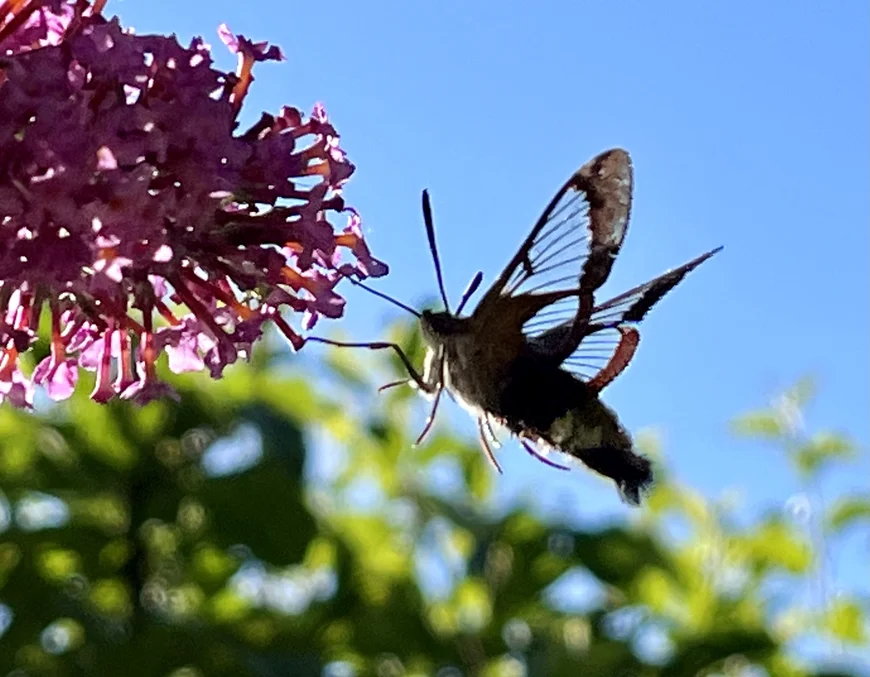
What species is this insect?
Hemaris fuciformis
